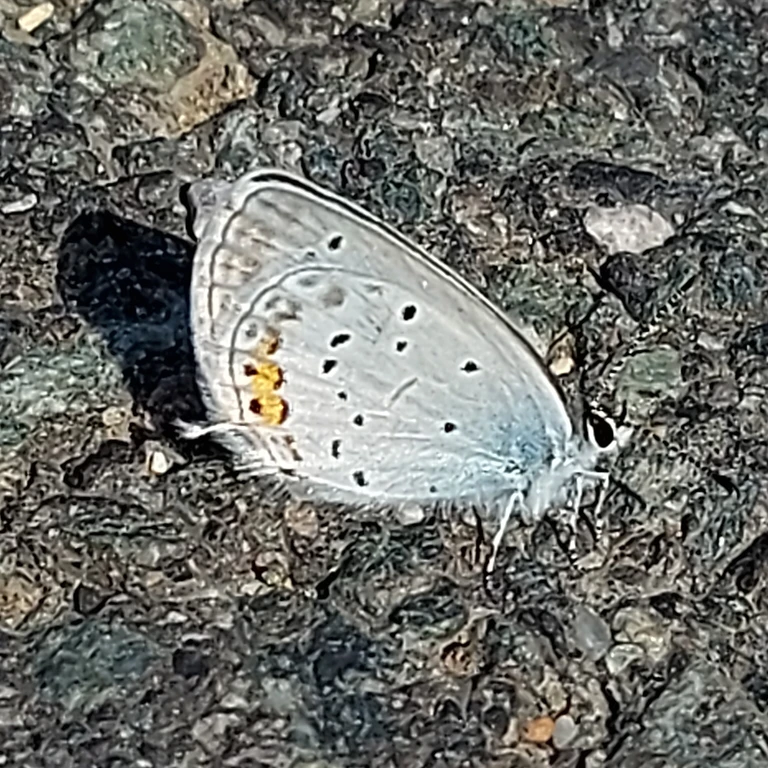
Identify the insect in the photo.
Cupido argiades (also Elkalyce argiades)
